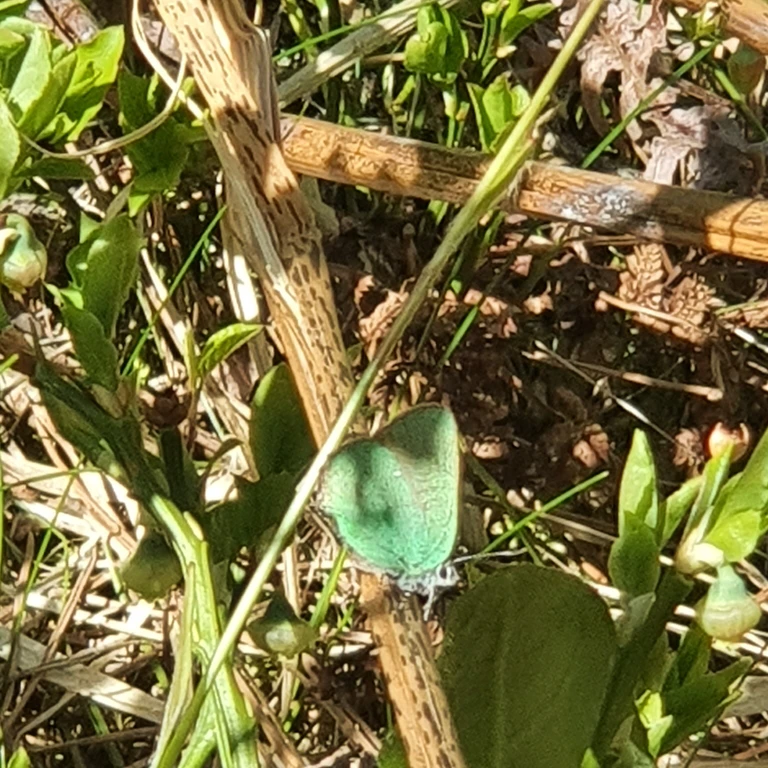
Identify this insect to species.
Callophrys rubi
